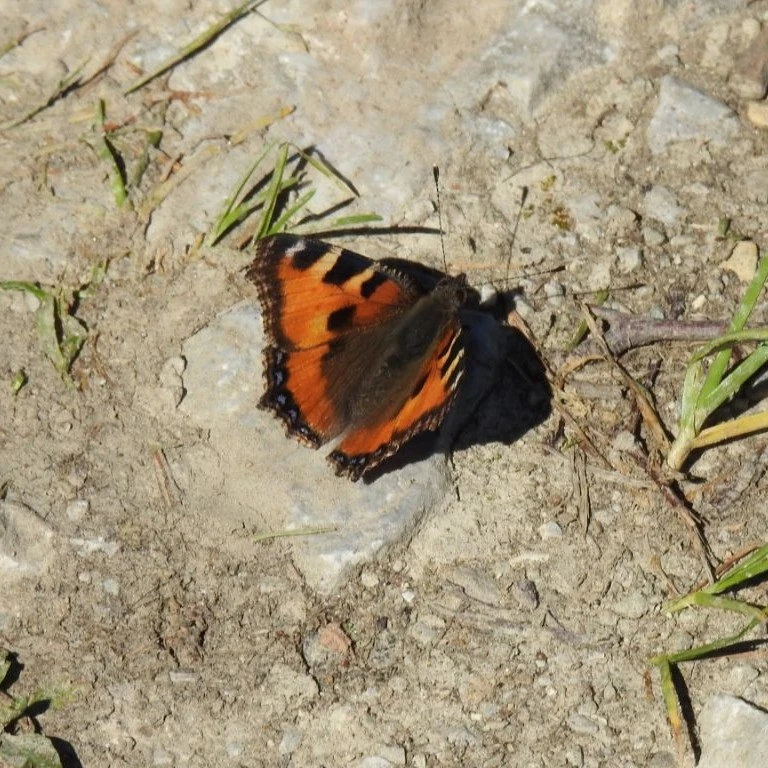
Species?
Aglais urticae
